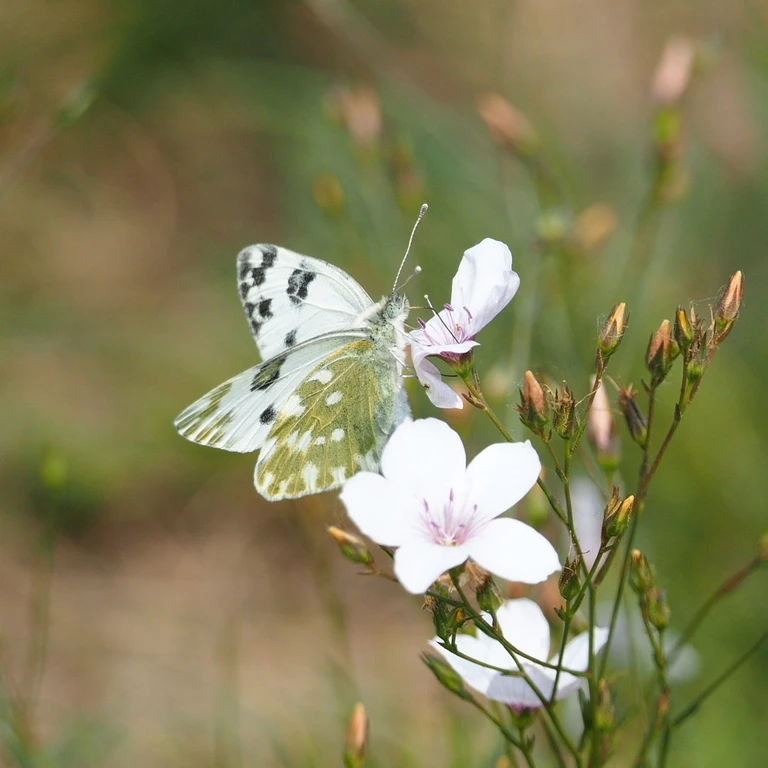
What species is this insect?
Pontia edusa
